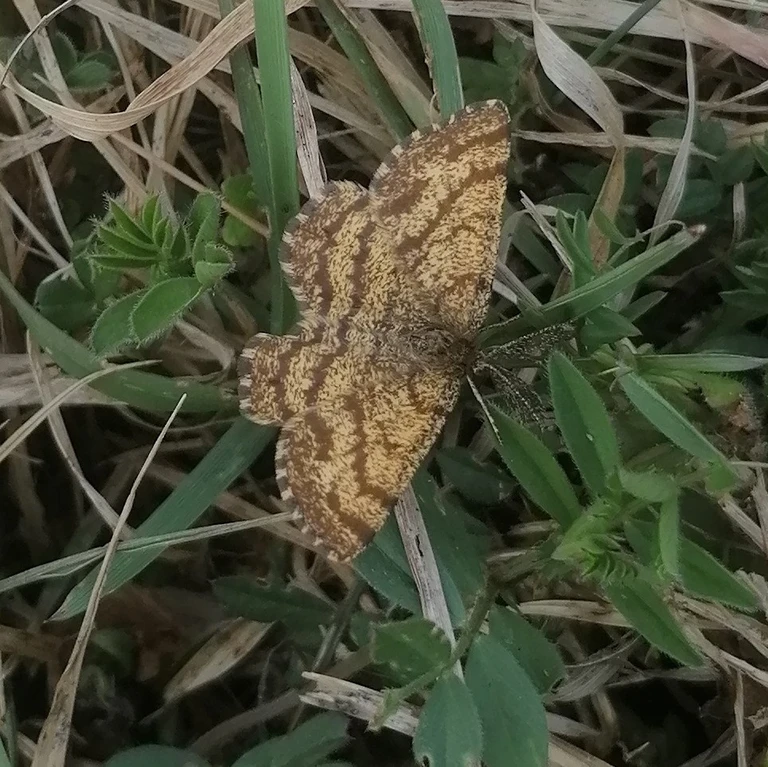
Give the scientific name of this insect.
Ematurga atomaria
